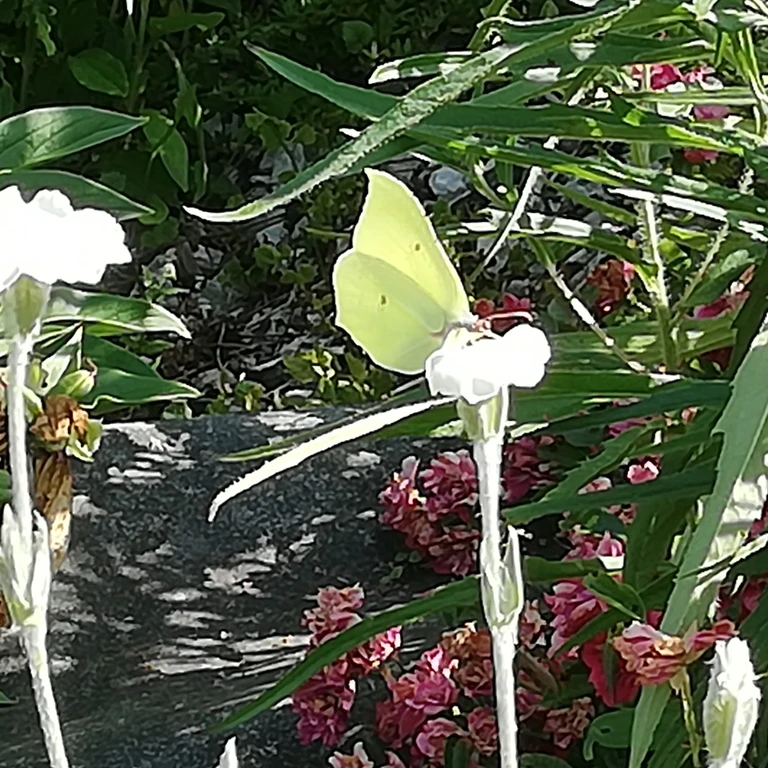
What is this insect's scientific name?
Gonepteryx rhamni
